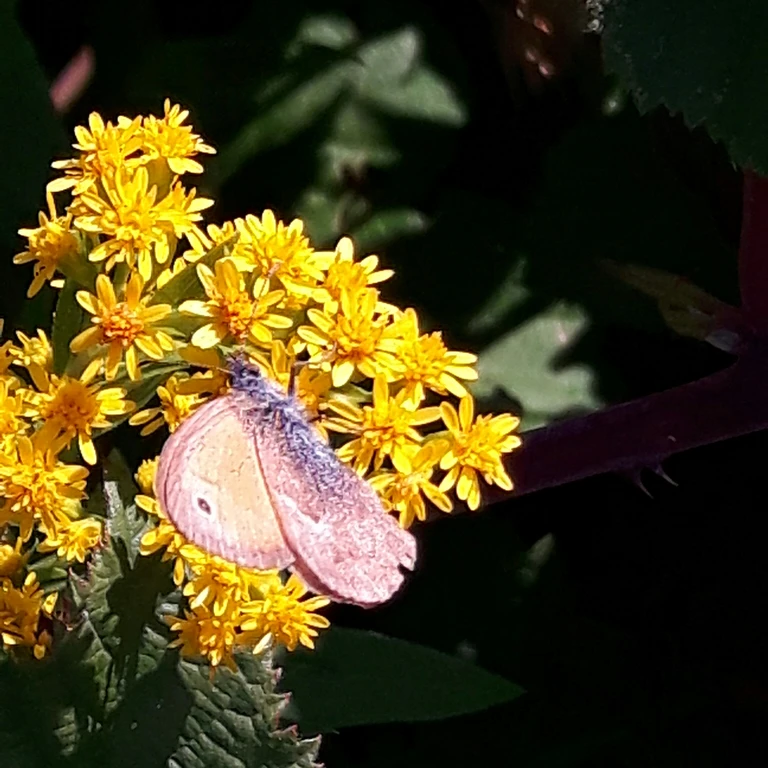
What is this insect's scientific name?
Coenonympha pamphilus
